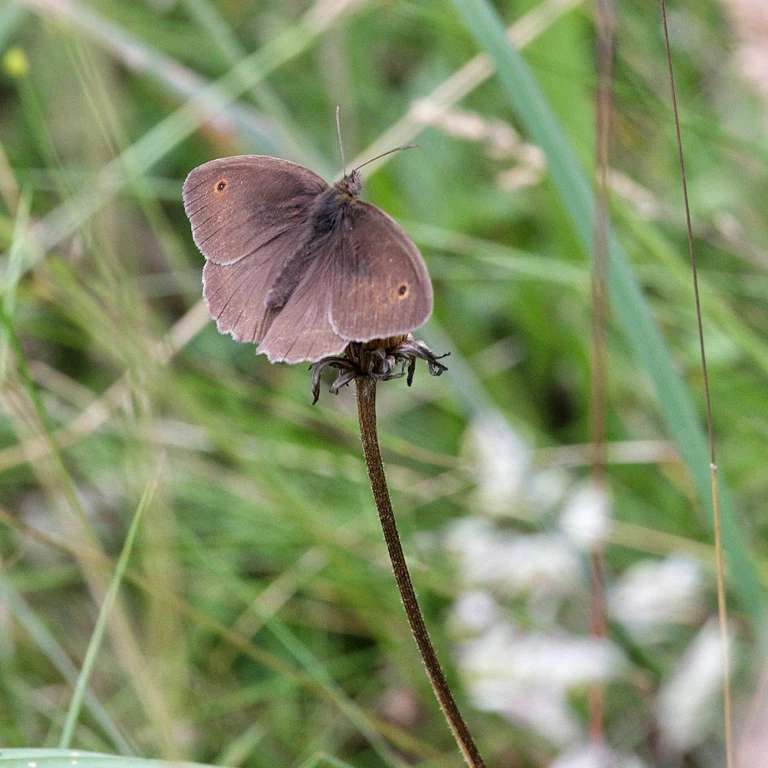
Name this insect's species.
Maniola jurtina
